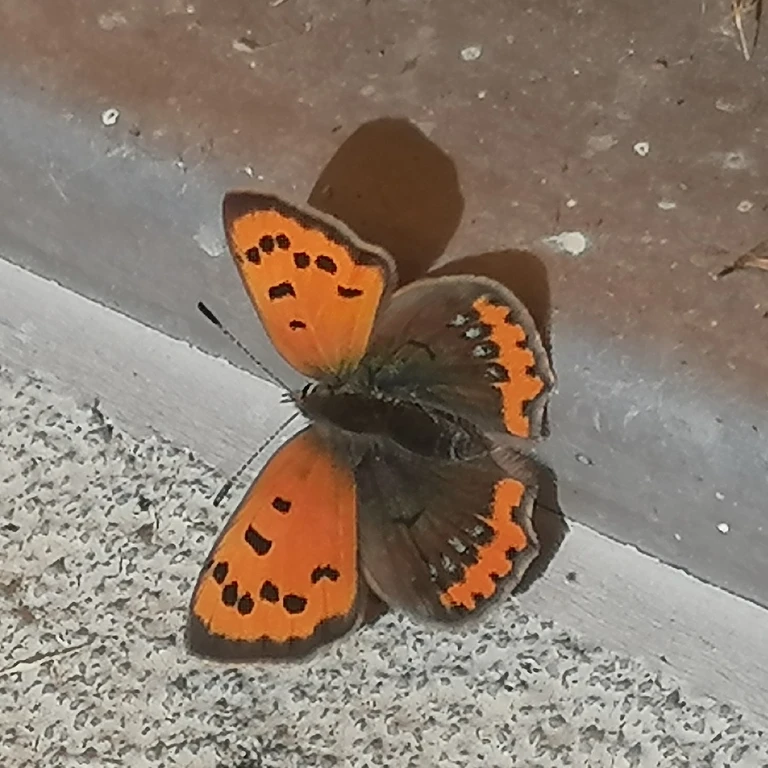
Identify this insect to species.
Lycaena phlaeas
